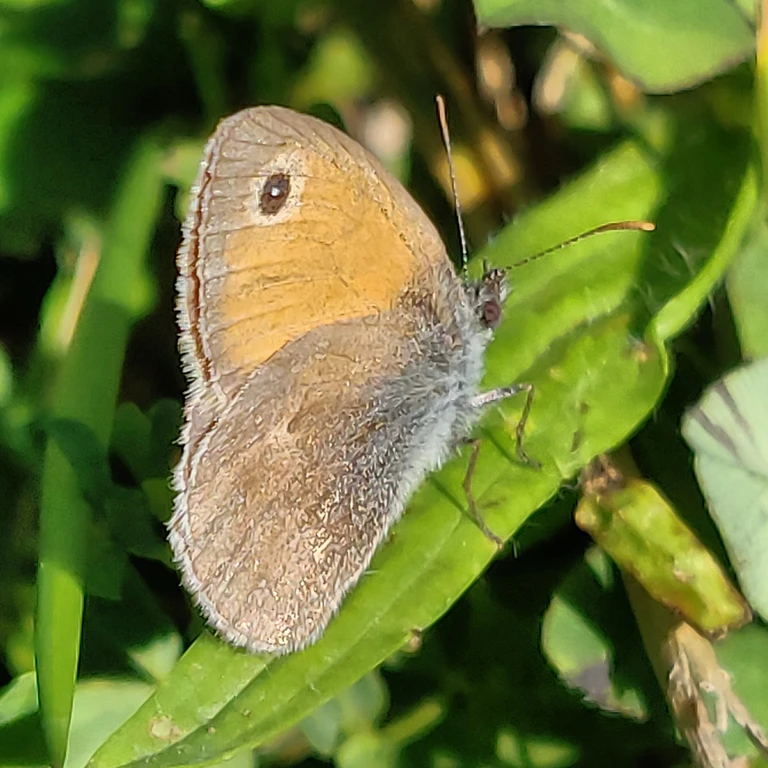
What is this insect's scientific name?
Coenonympha pamphilus
